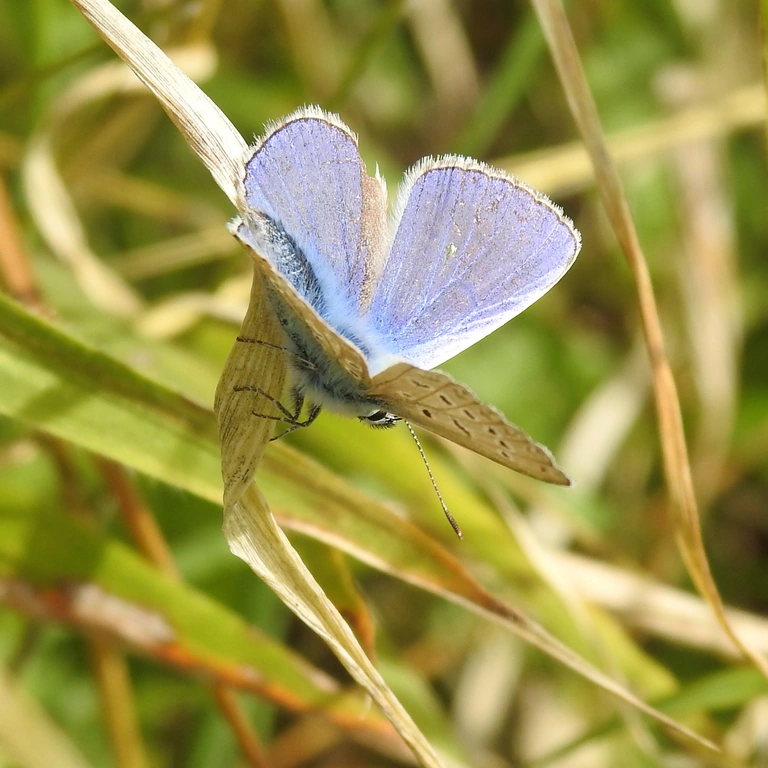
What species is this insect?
Polyommatus icarus
